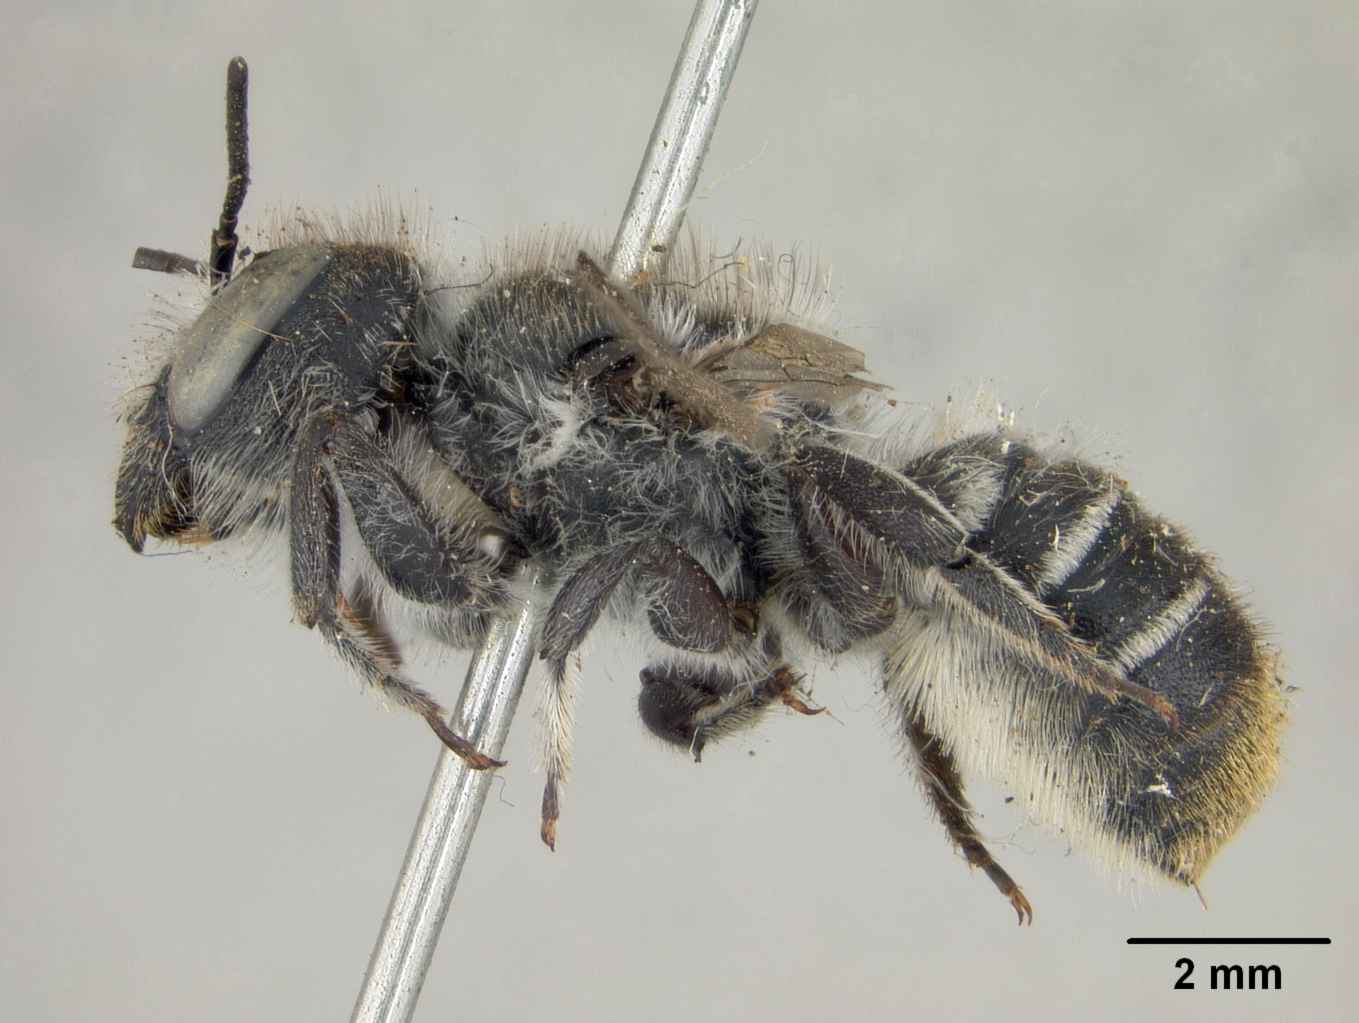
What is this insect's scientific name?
Megachile heliophila
